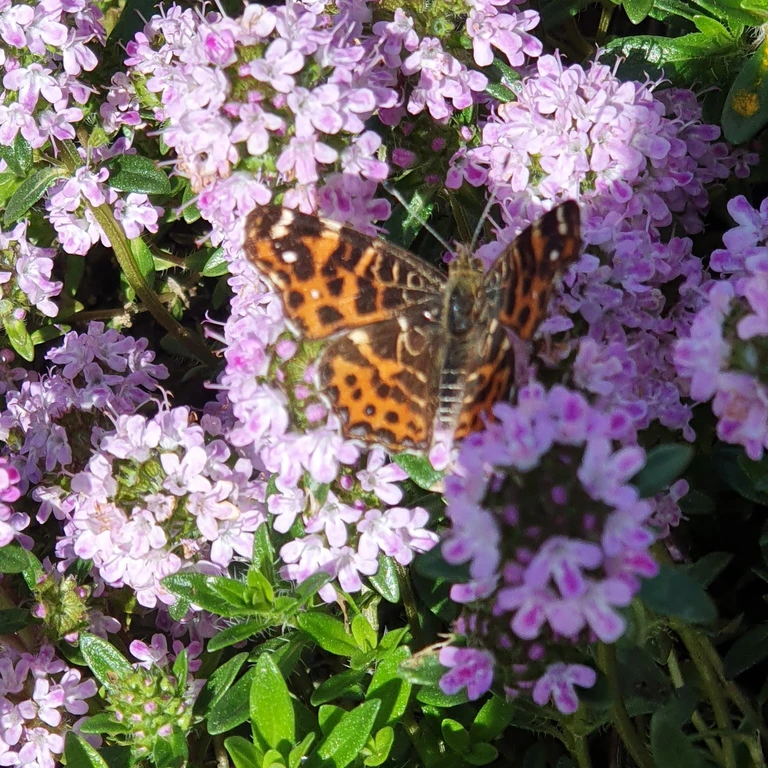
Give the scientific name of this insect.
Araschnia levana
